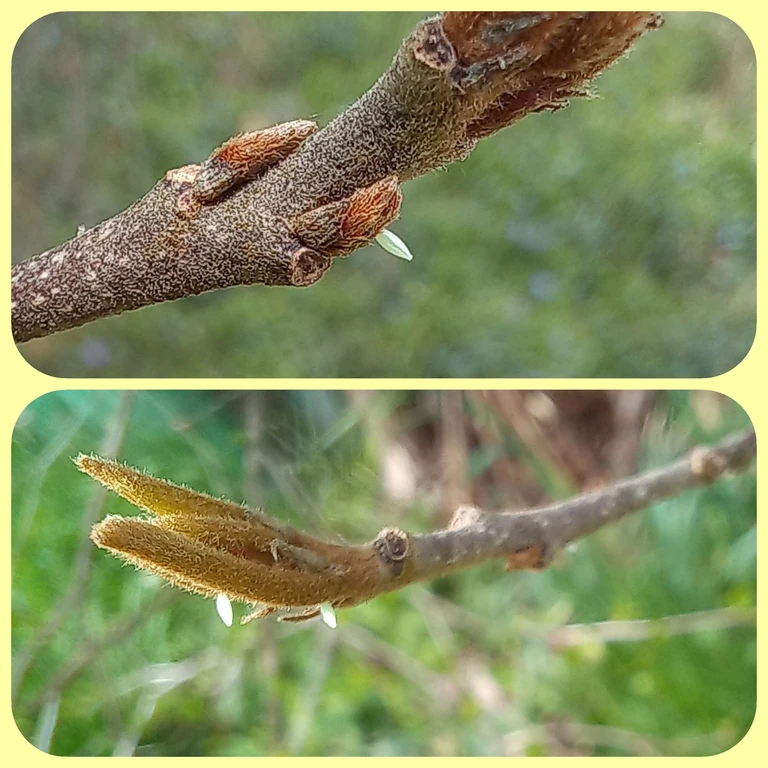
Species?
Gonepteryx rhamni
